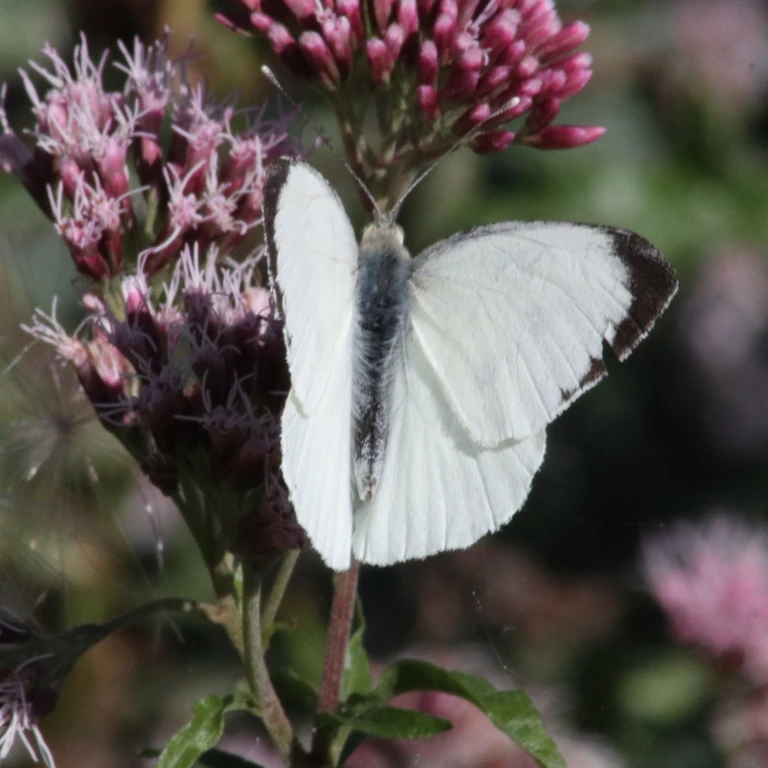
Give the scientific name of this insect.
Pieris brassicae
